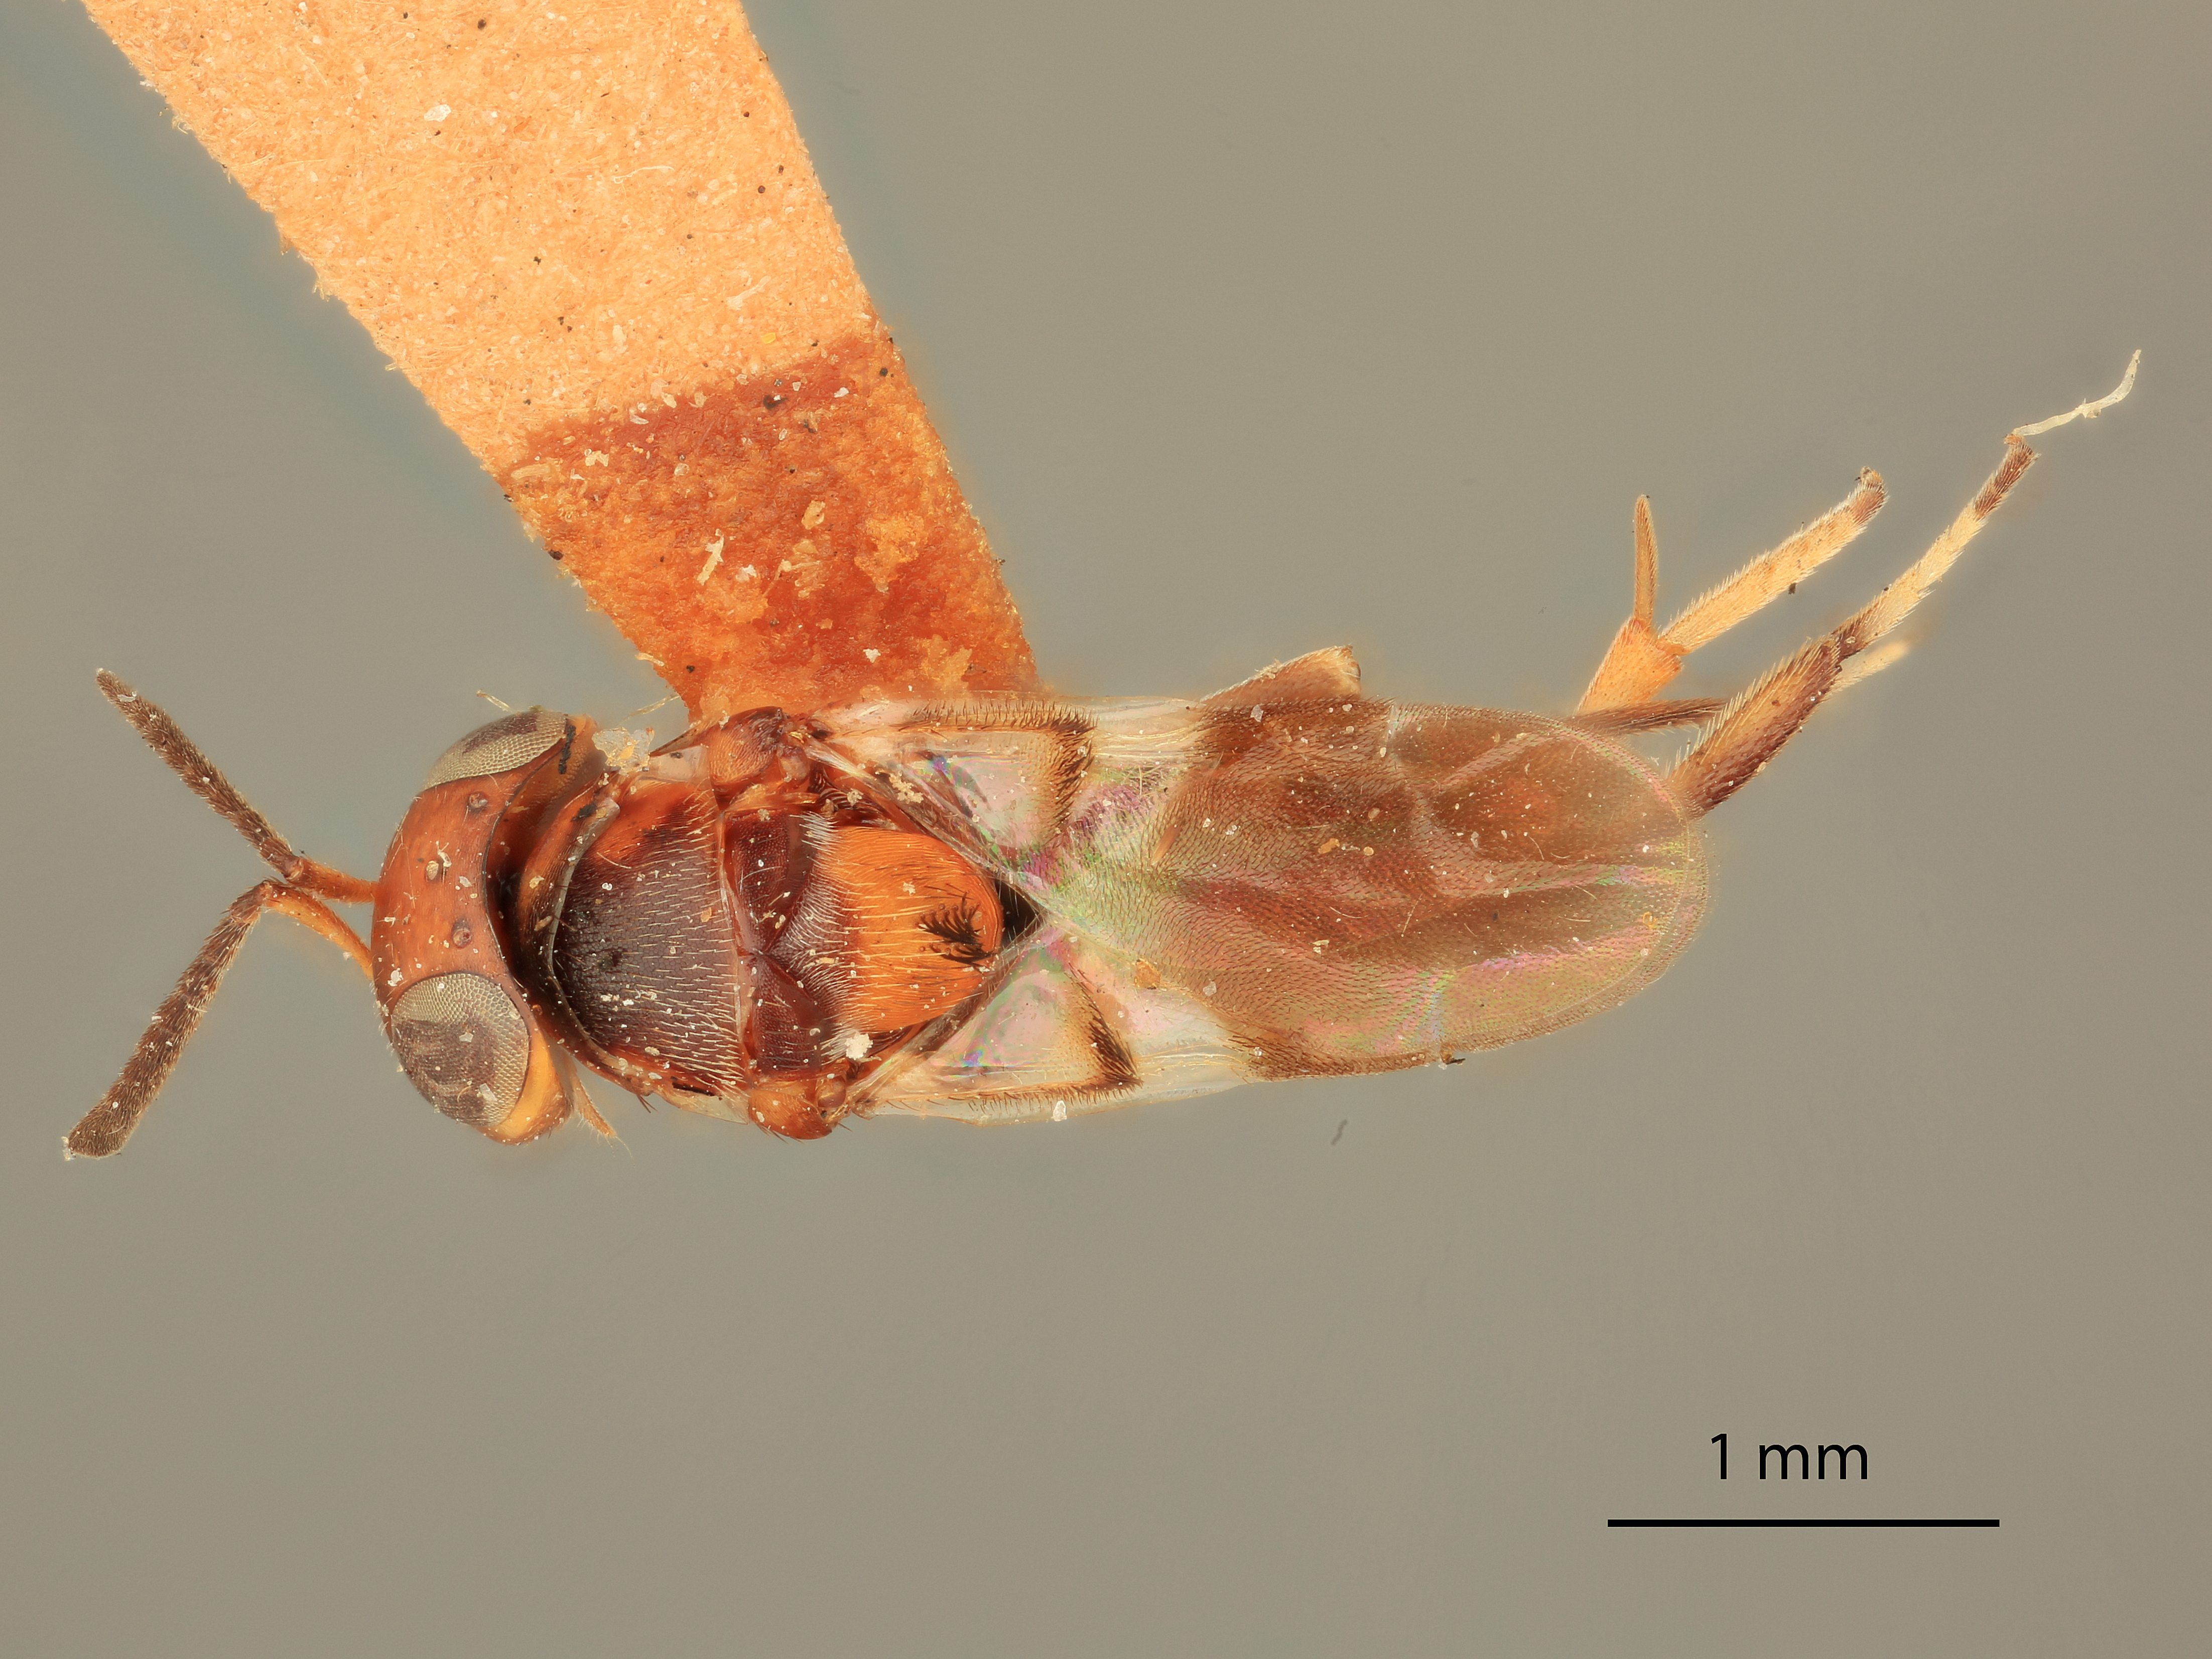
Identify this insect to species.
Encyrtus atys
